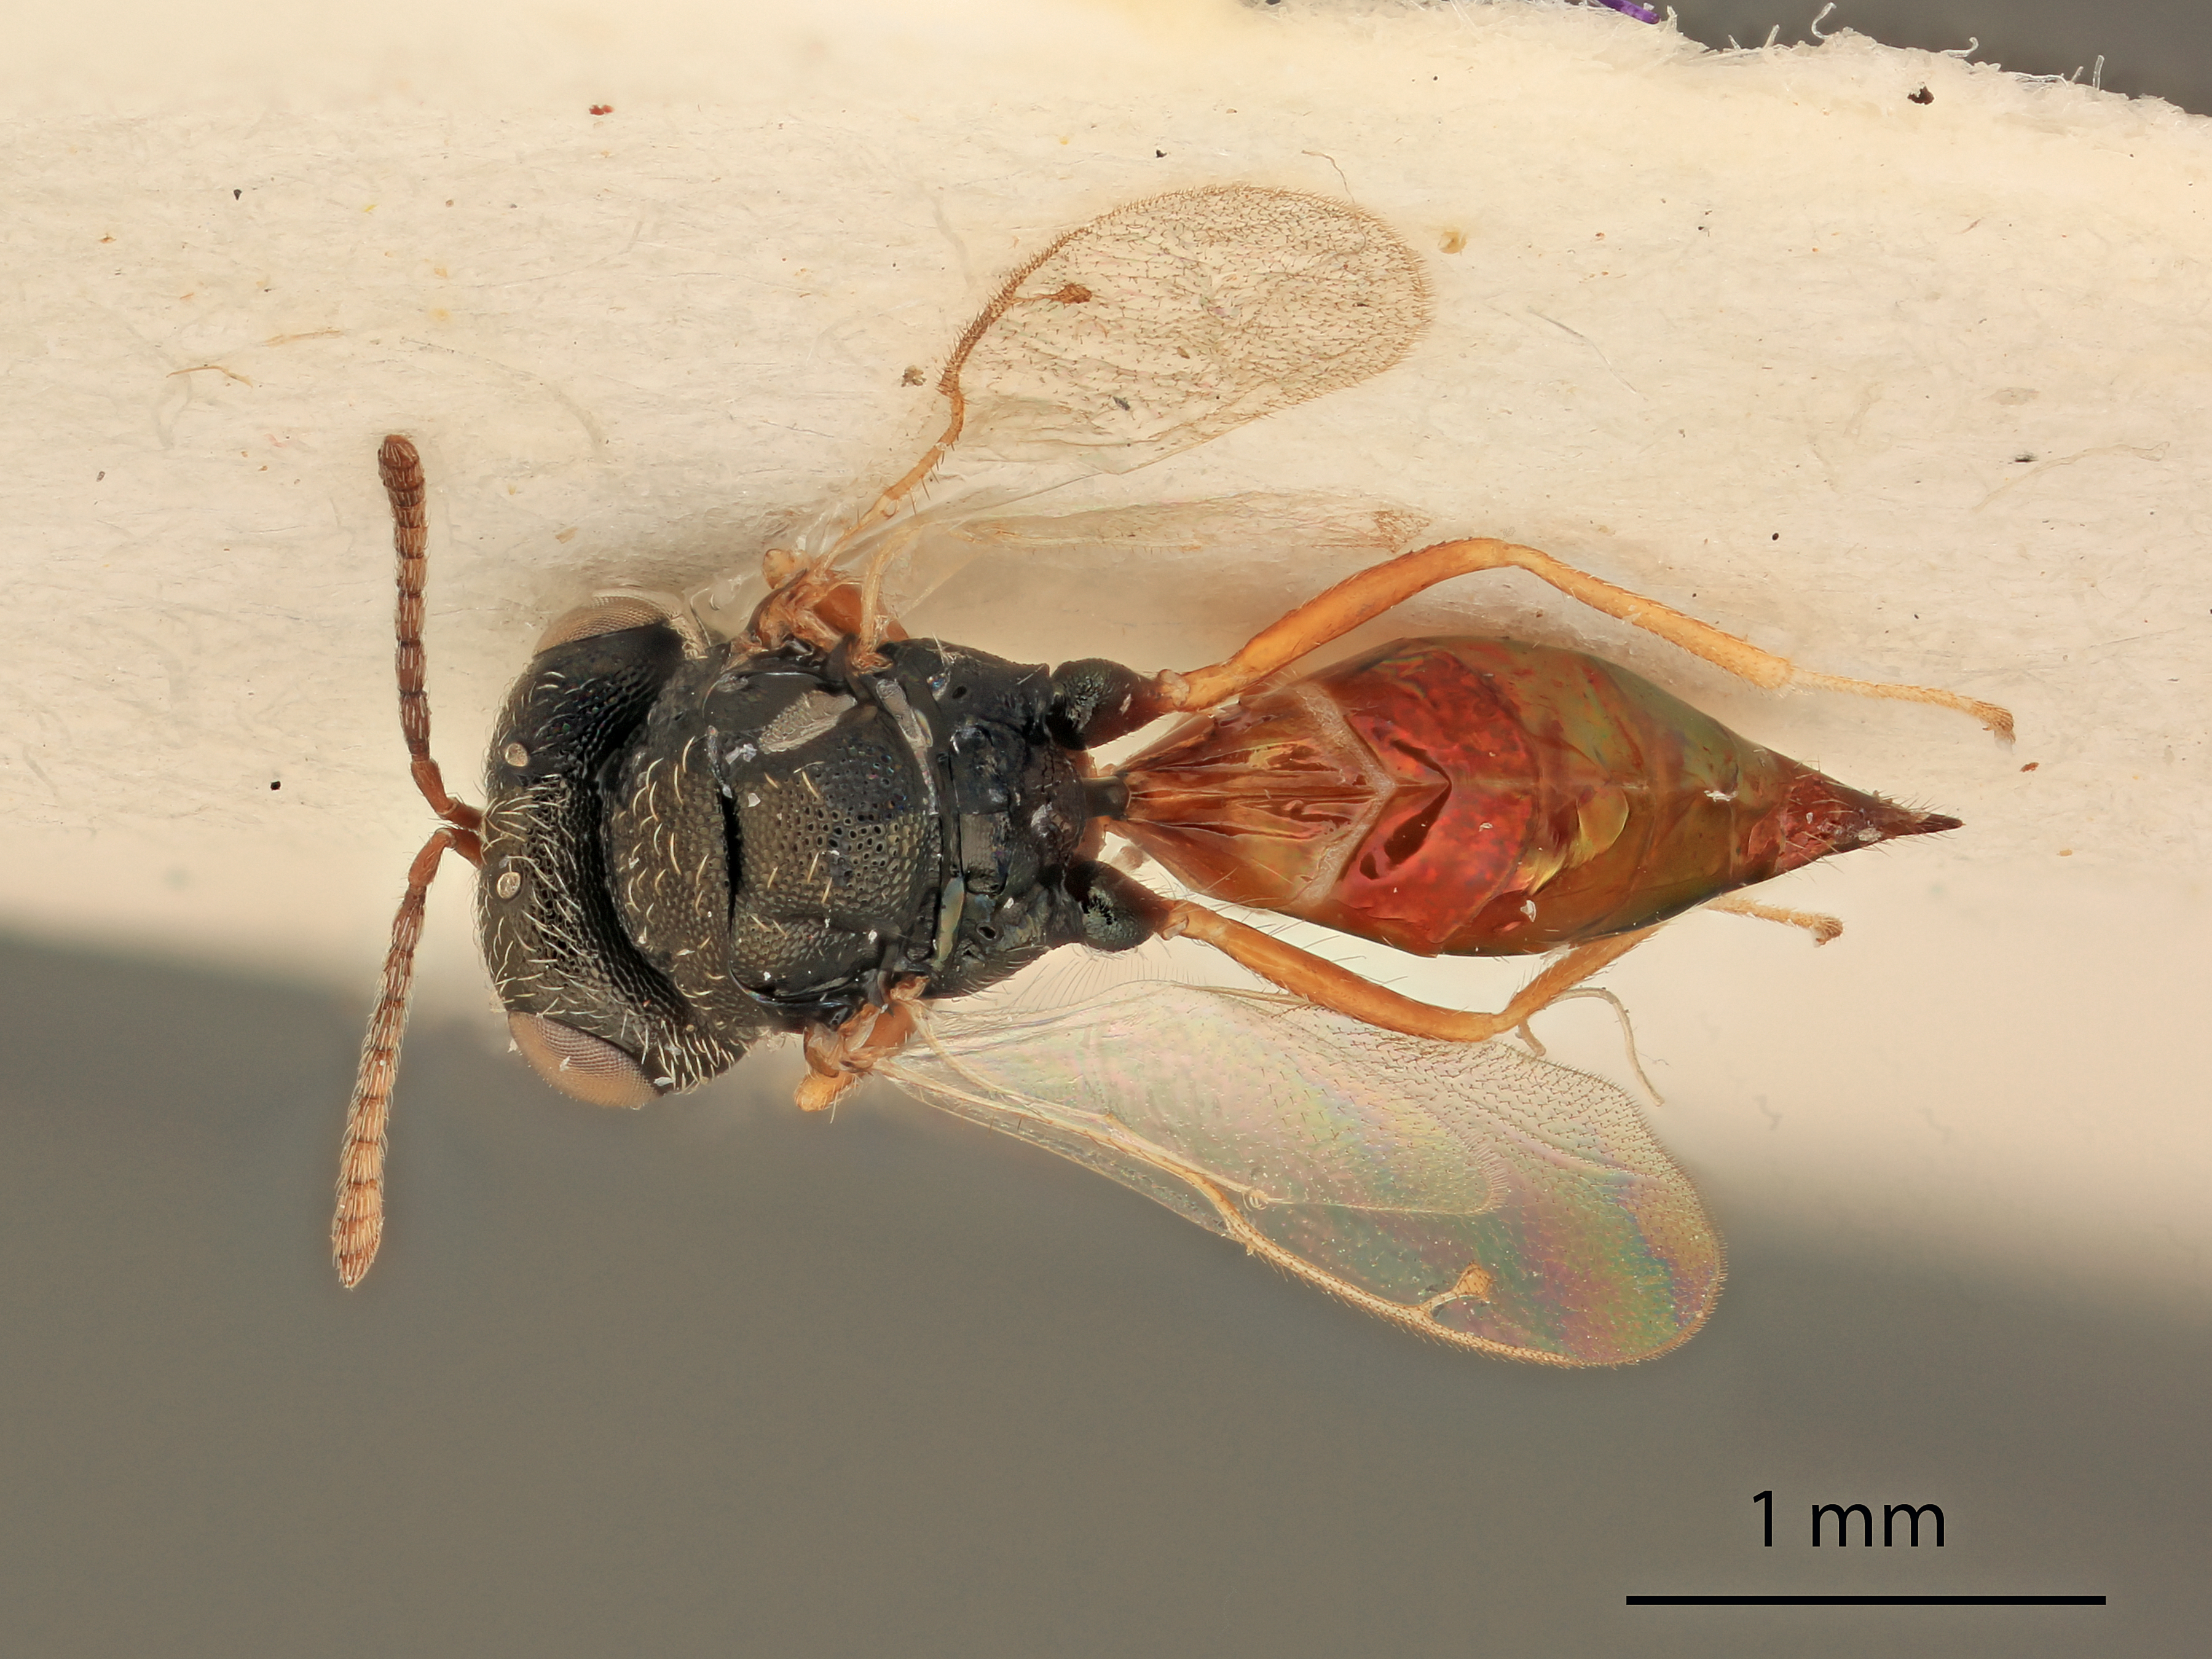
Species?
Toxeumelloides cavigena
